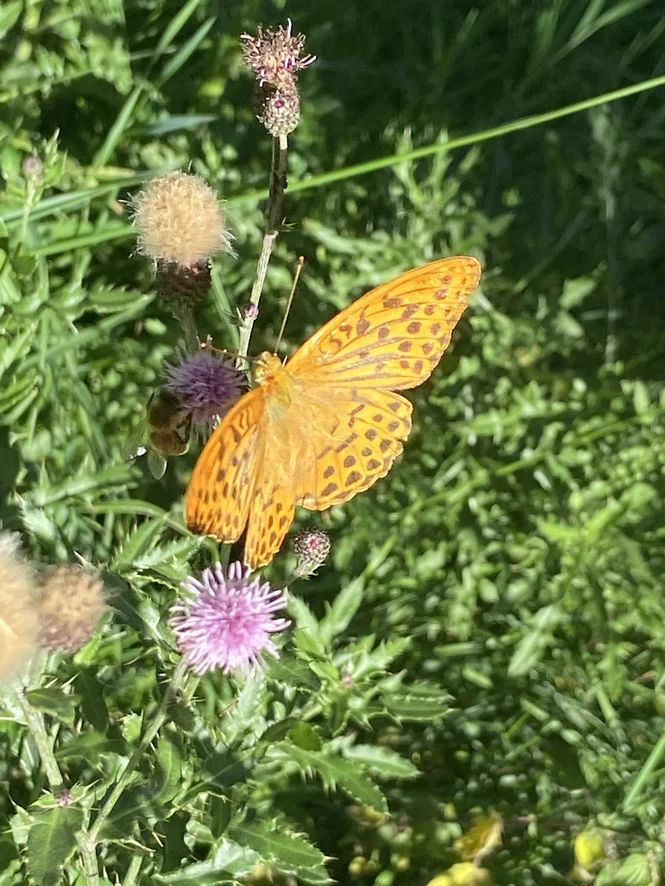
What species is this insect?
Argynnis paphia
